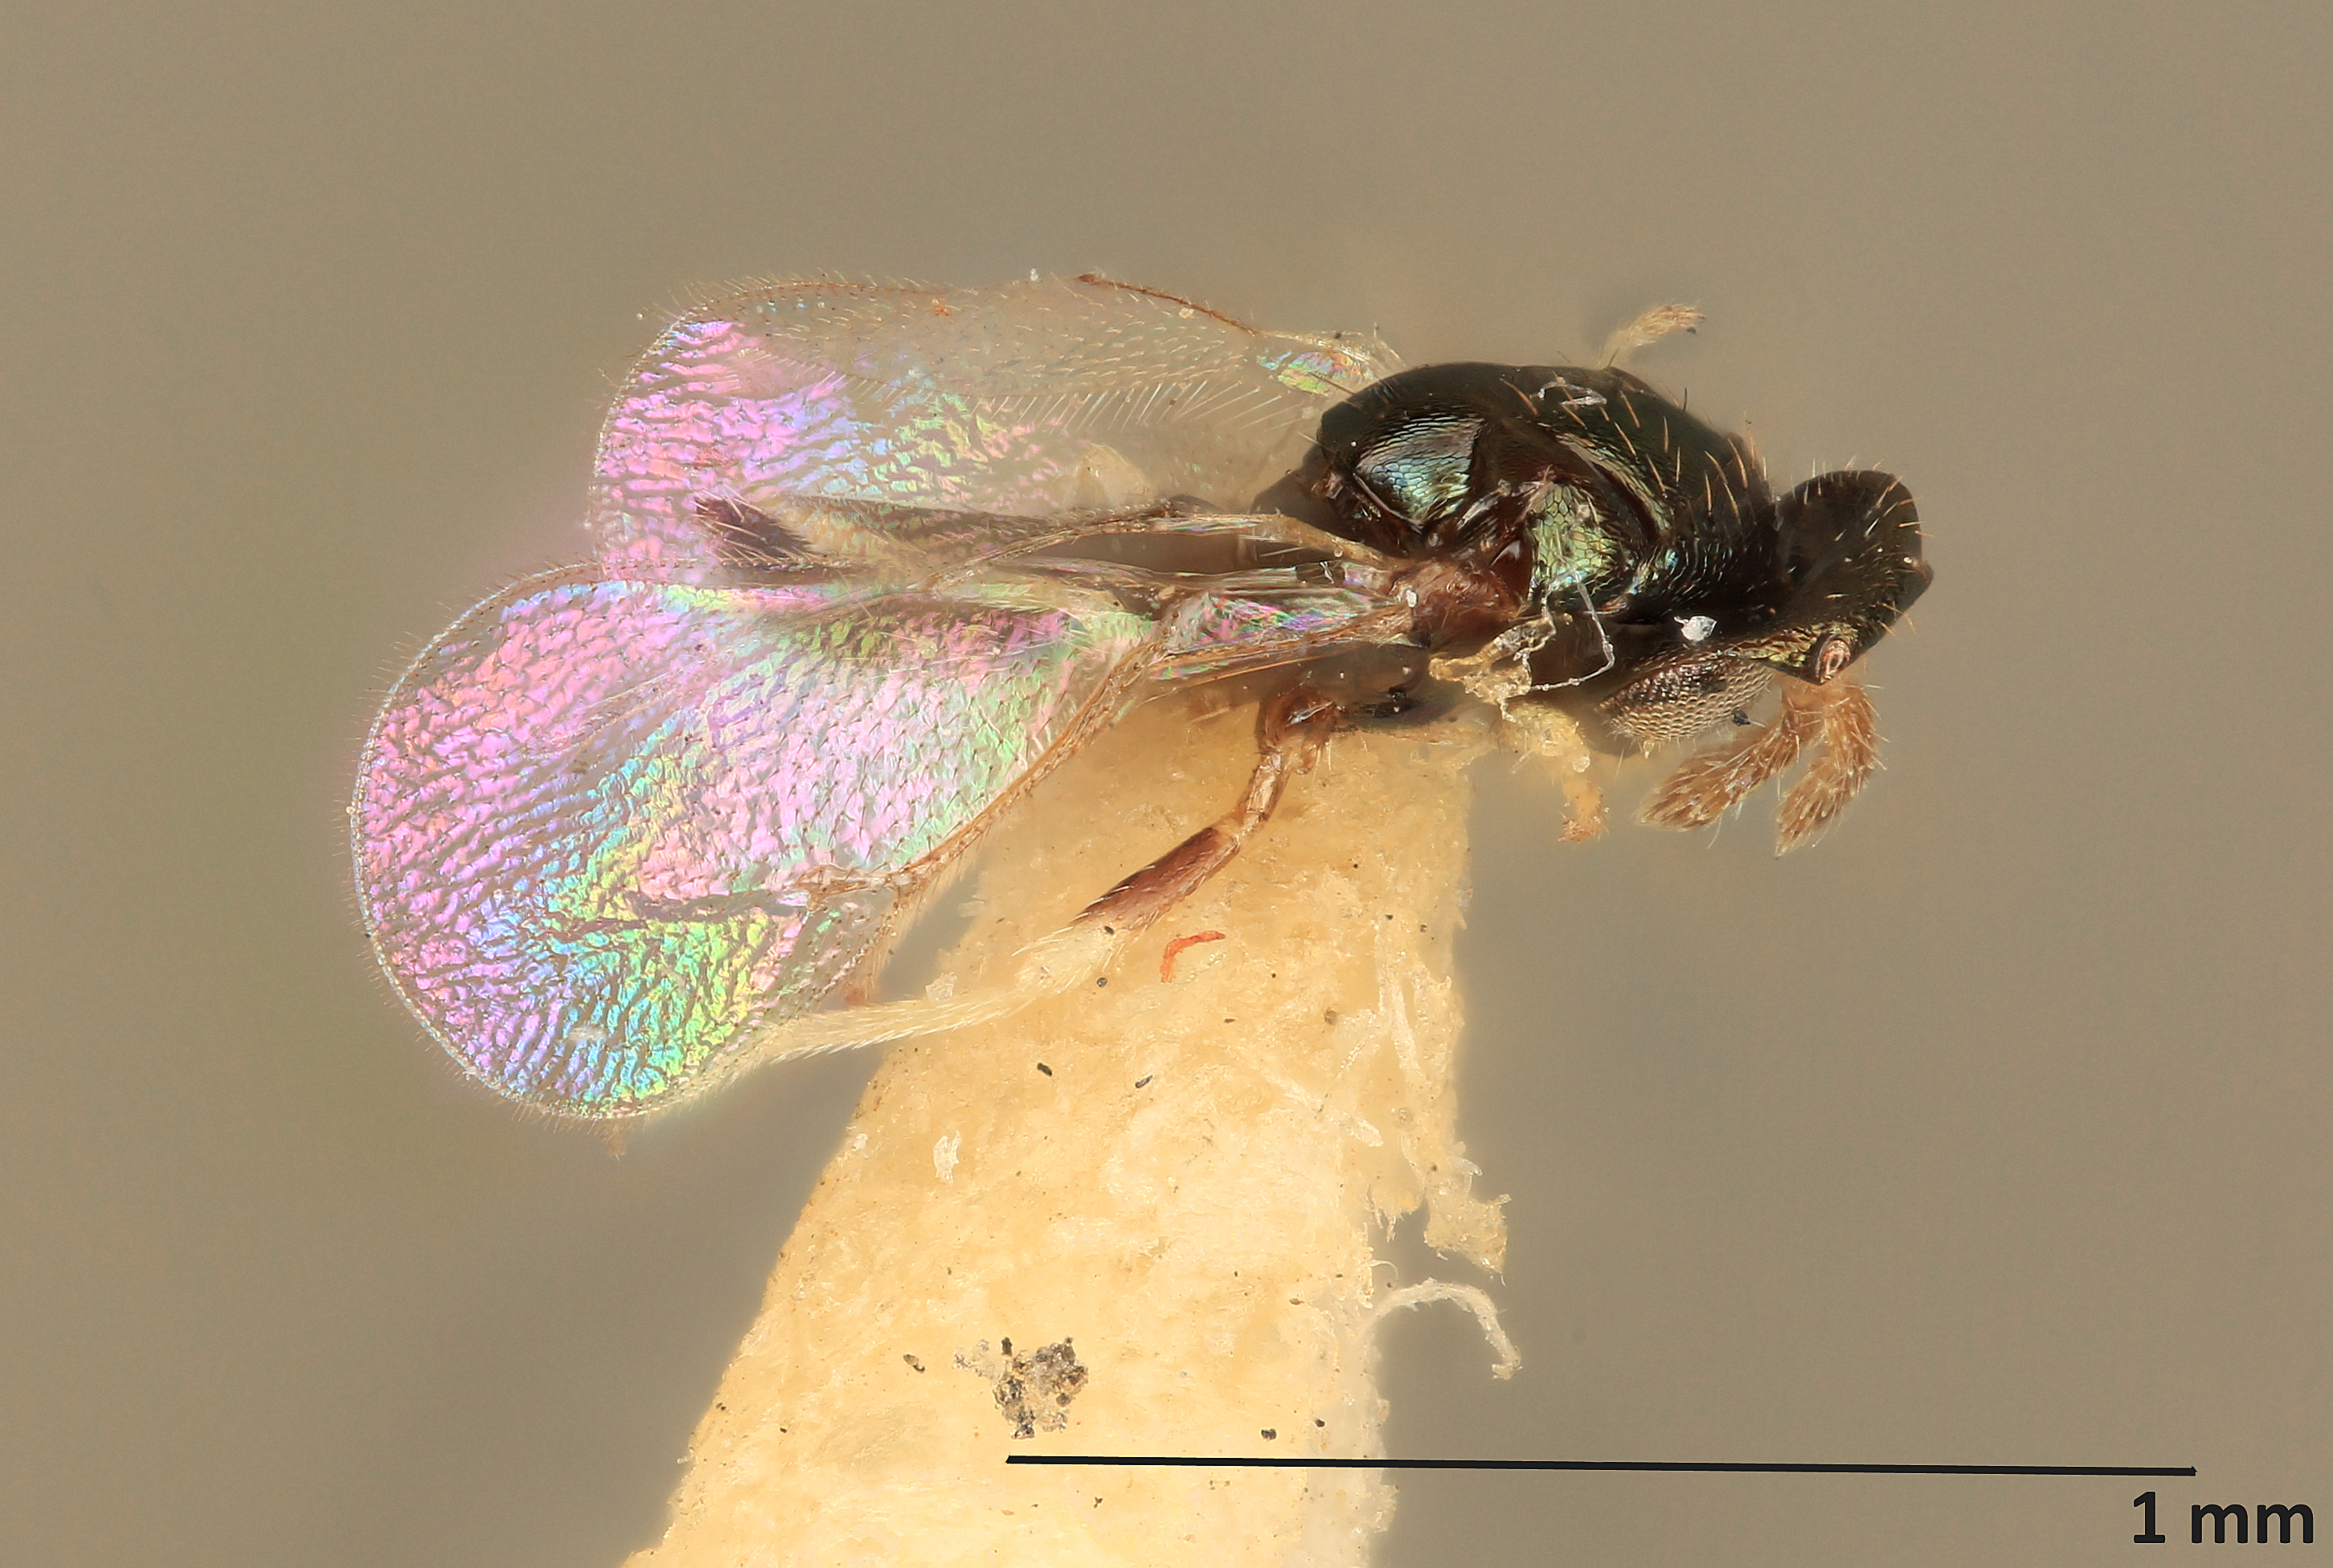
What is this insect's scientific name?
Tetrastichus philodromi
